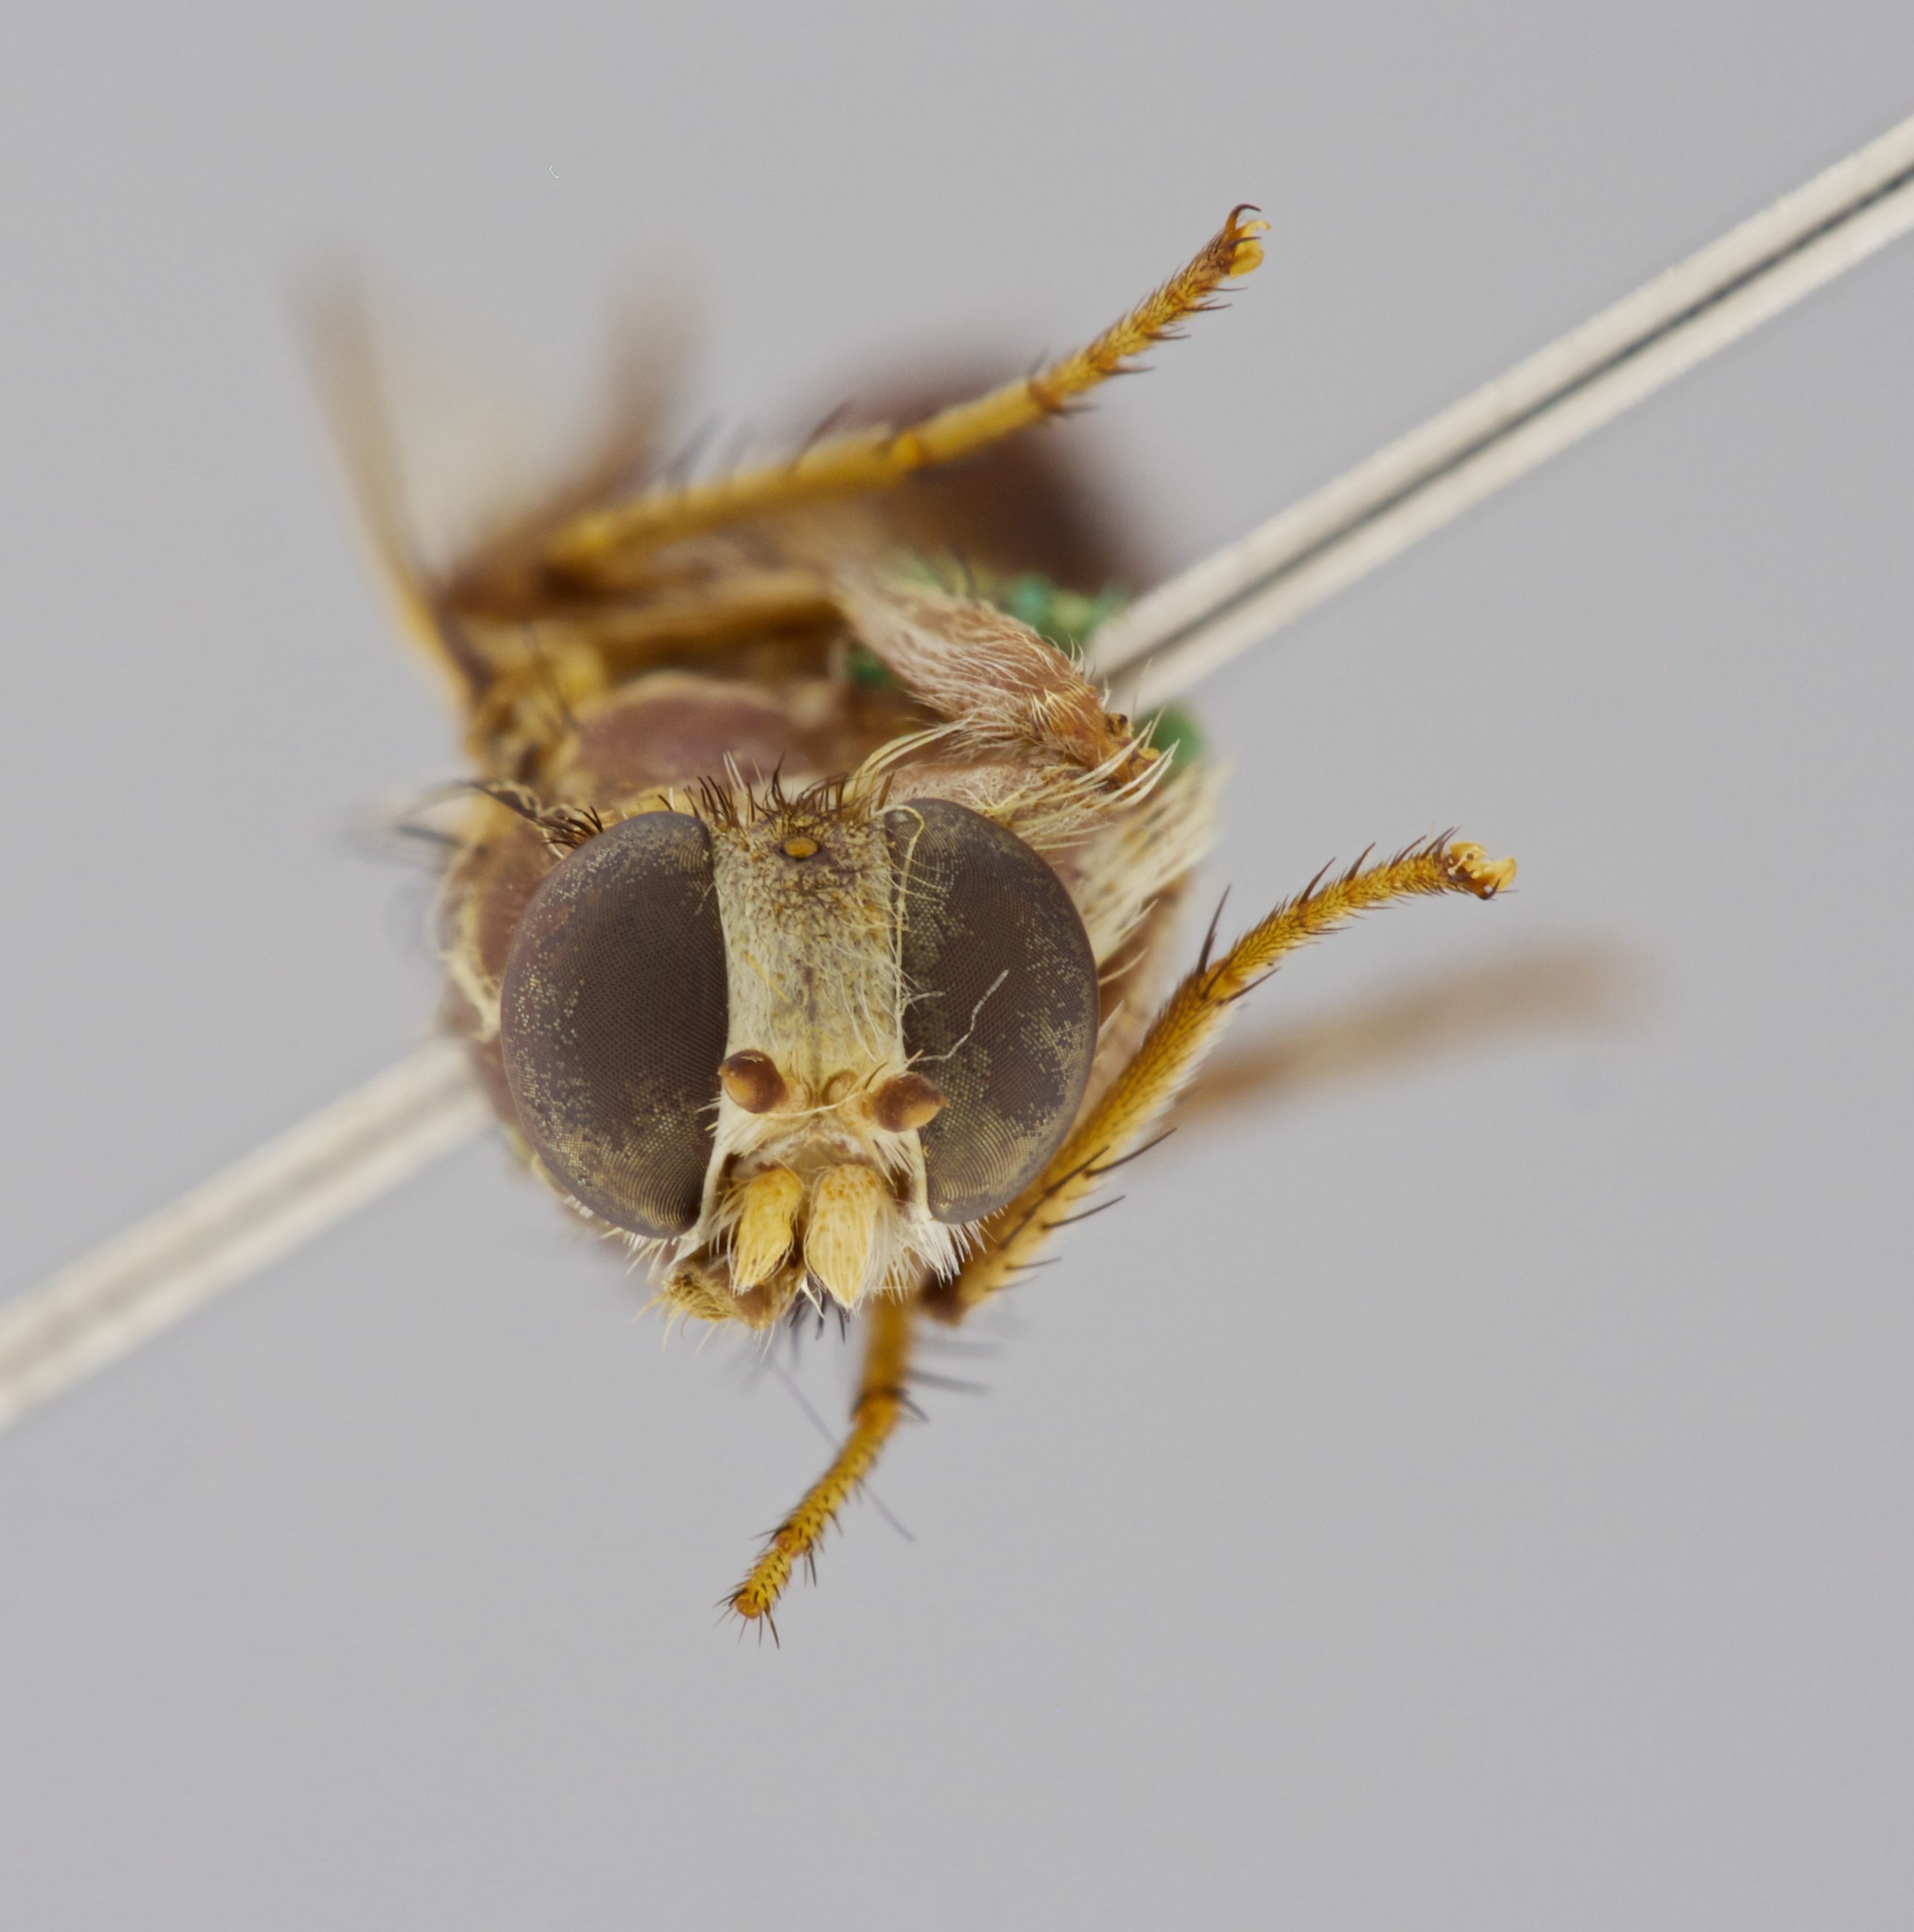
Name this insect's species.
Apiocera monticola
